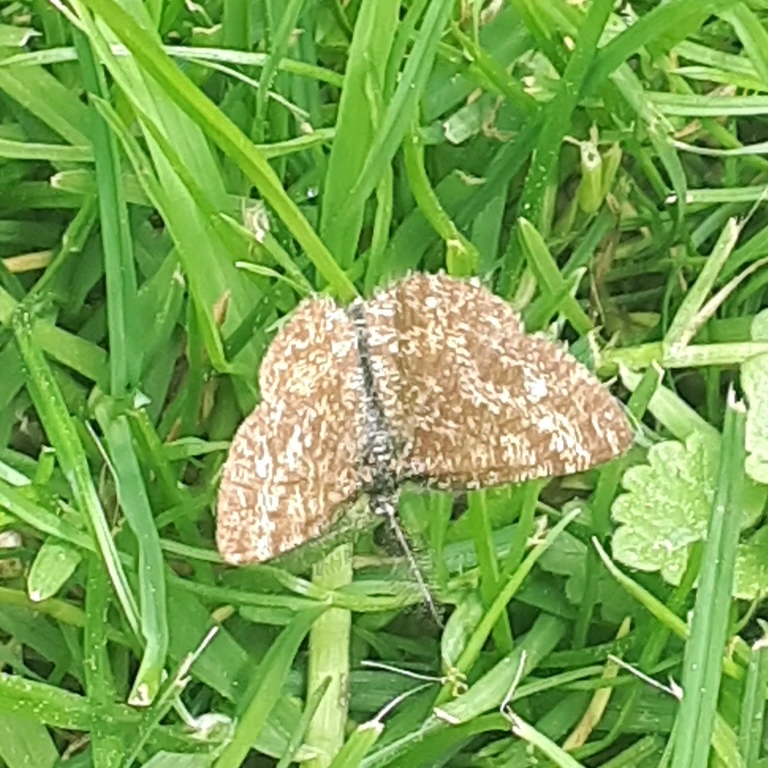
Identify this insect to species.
Ematurga atomaria
